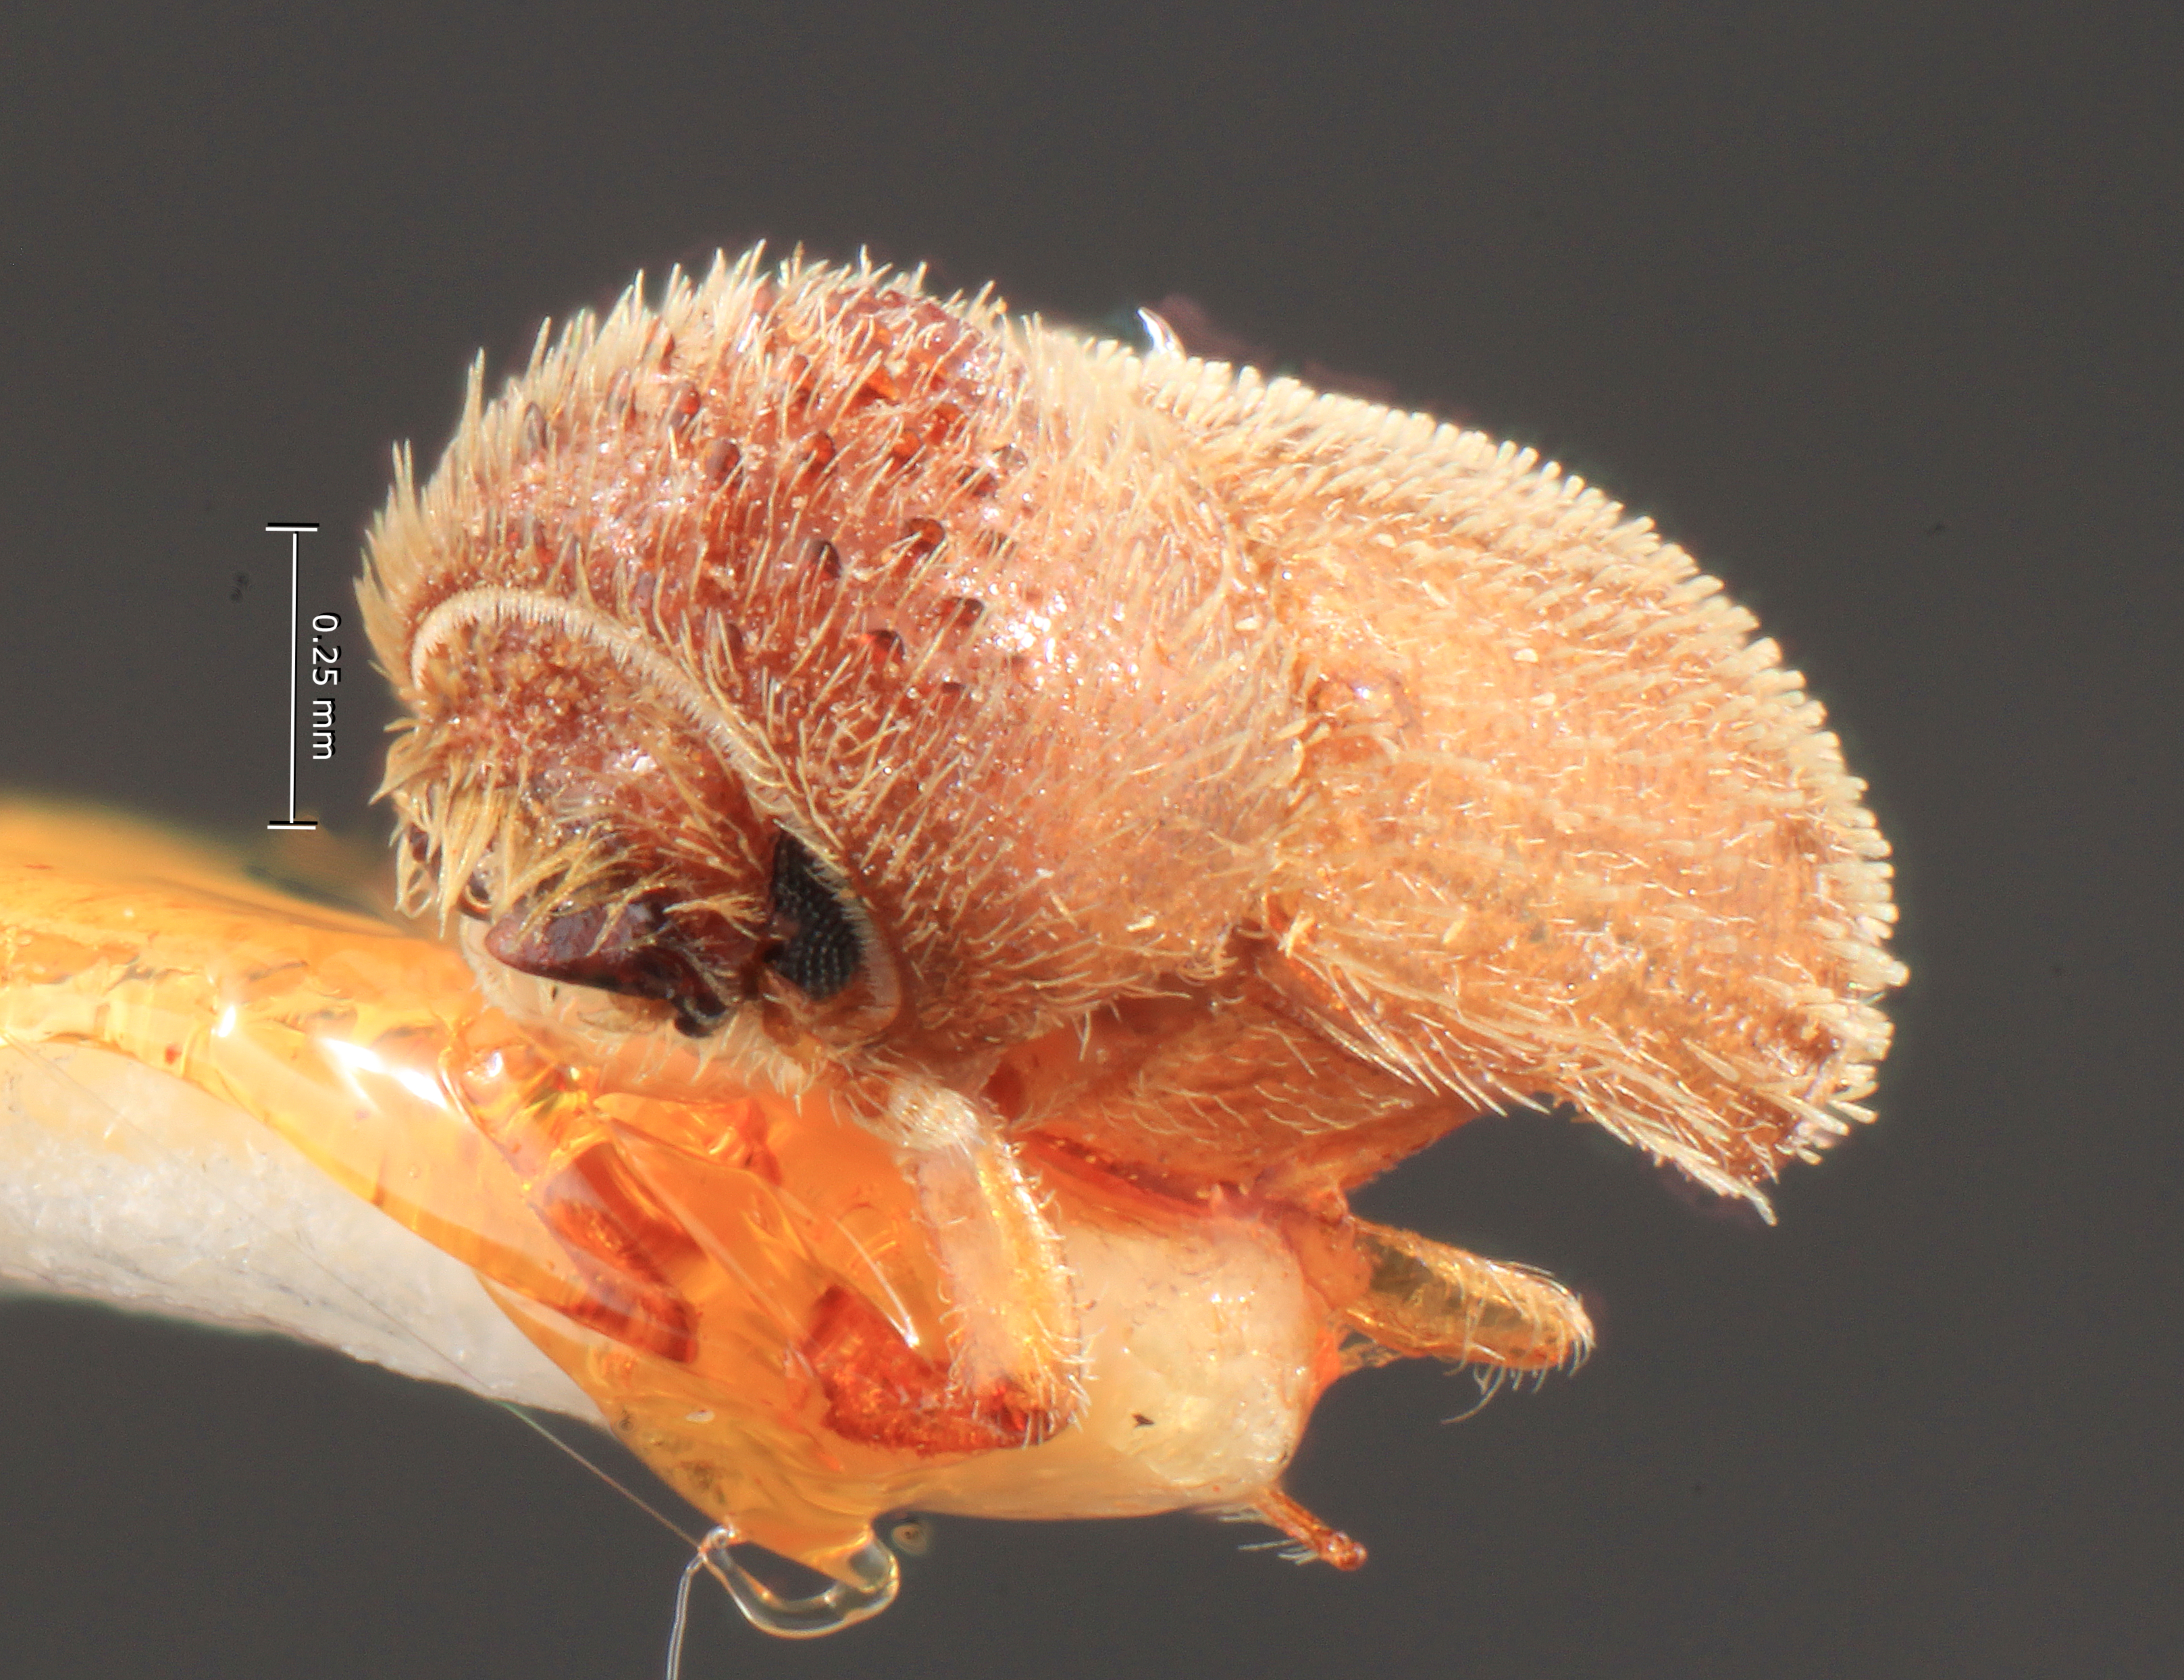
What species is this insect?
Stephanoderes biseriatus
